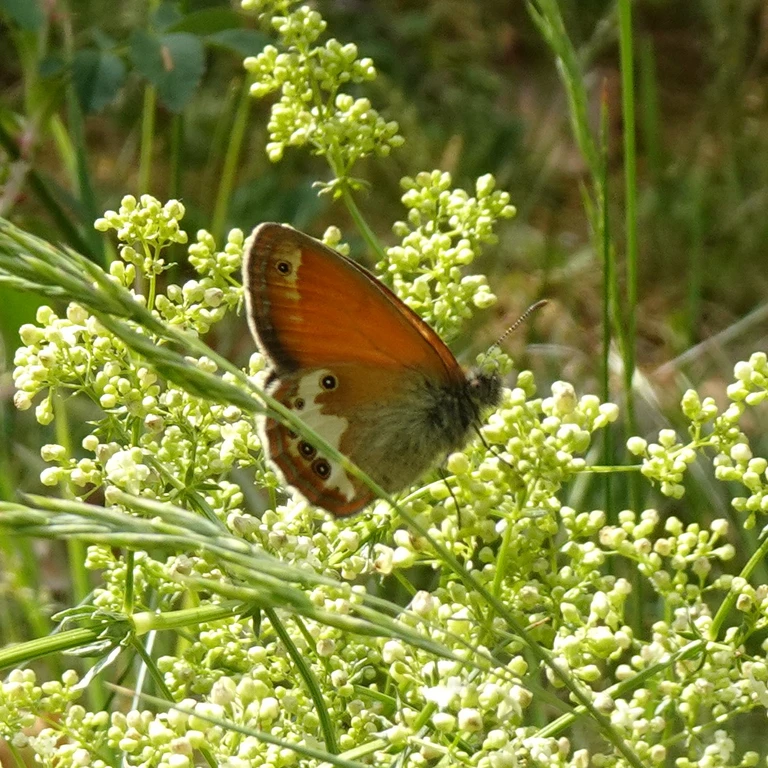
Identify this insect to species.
Coenonympha arcania
